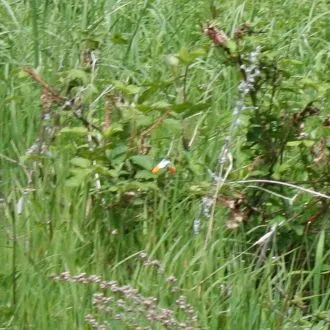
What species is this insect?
Anthocharis cardamines
